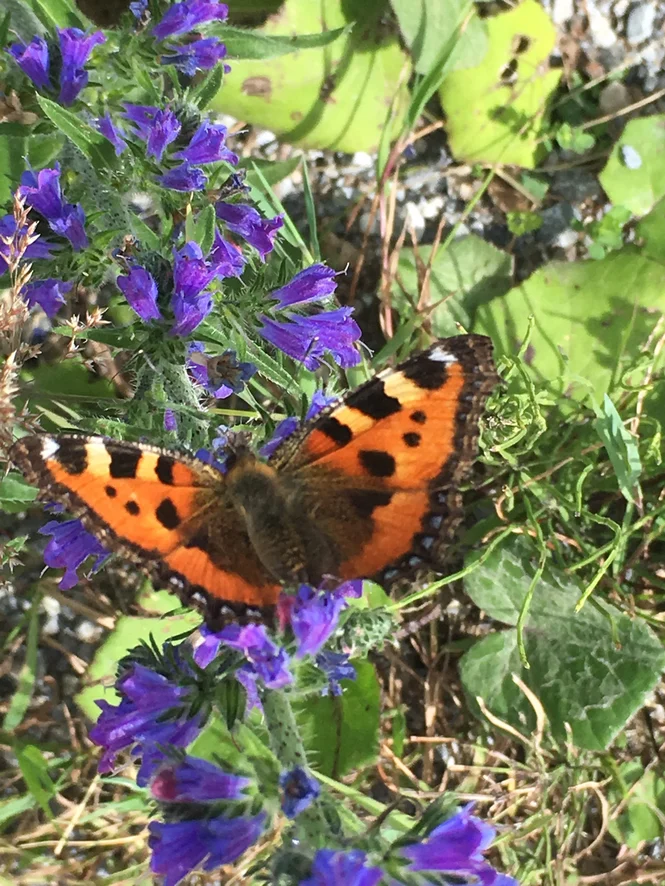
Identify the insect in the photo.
Aglais urticae
